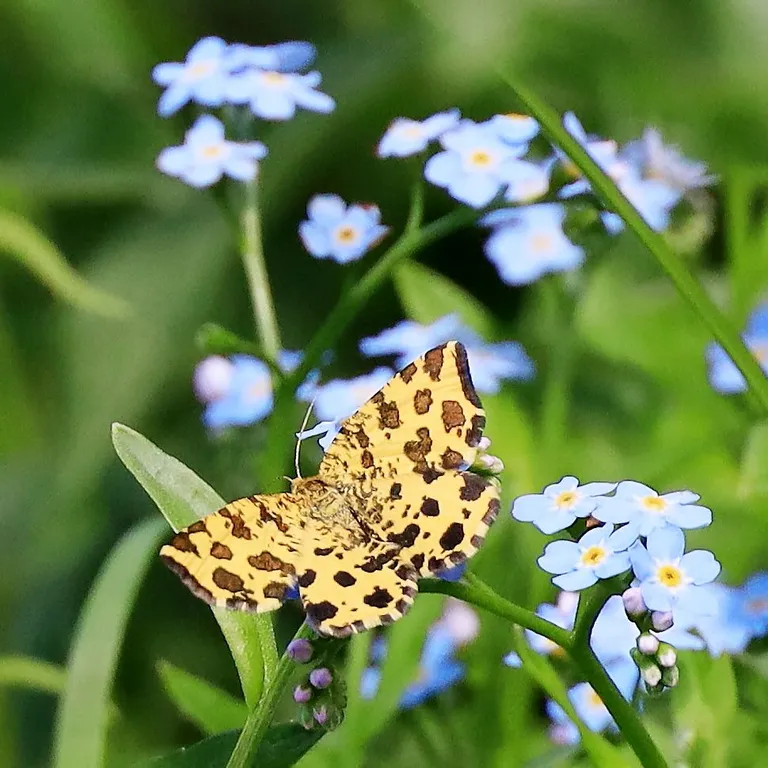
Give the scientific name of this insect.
Pseudopanthera macularia
